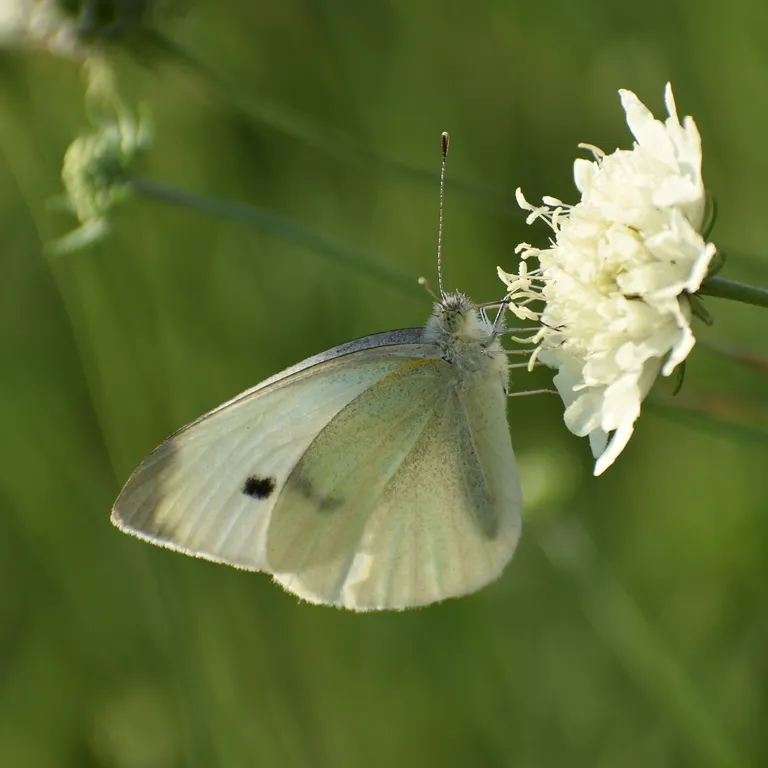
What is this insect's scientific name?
Pieris rapae
